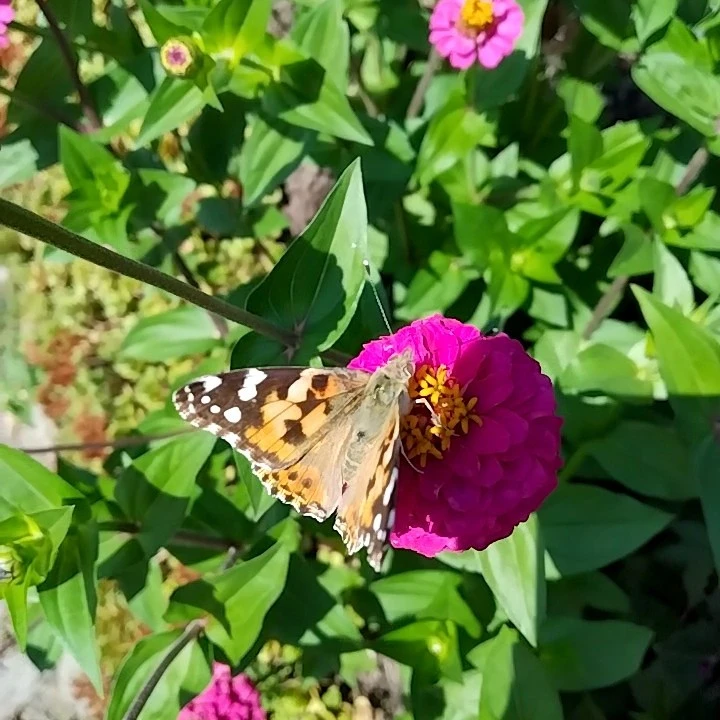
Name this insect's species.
Vanessa cardui
